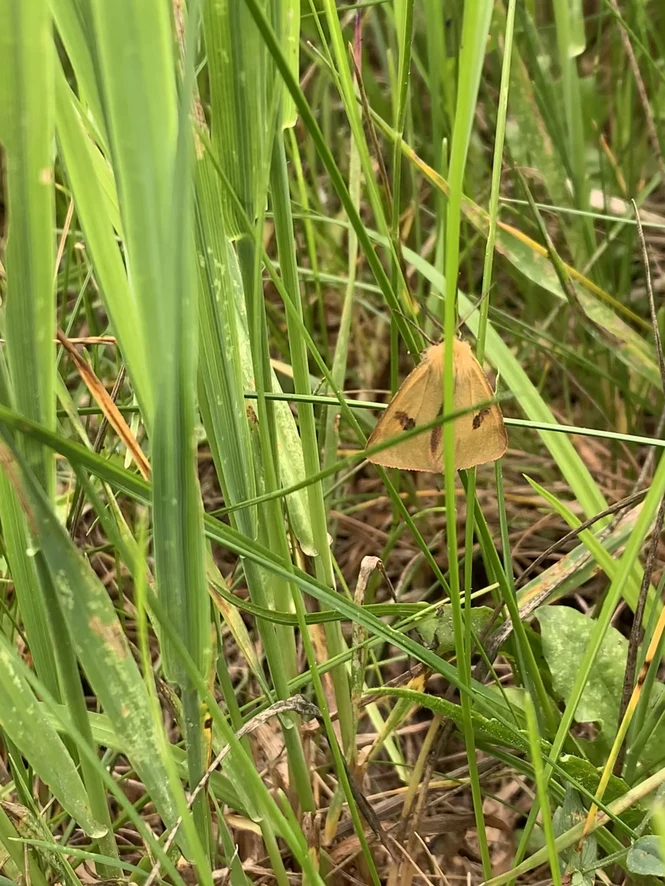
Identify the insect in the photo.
Diacrisia sannio
